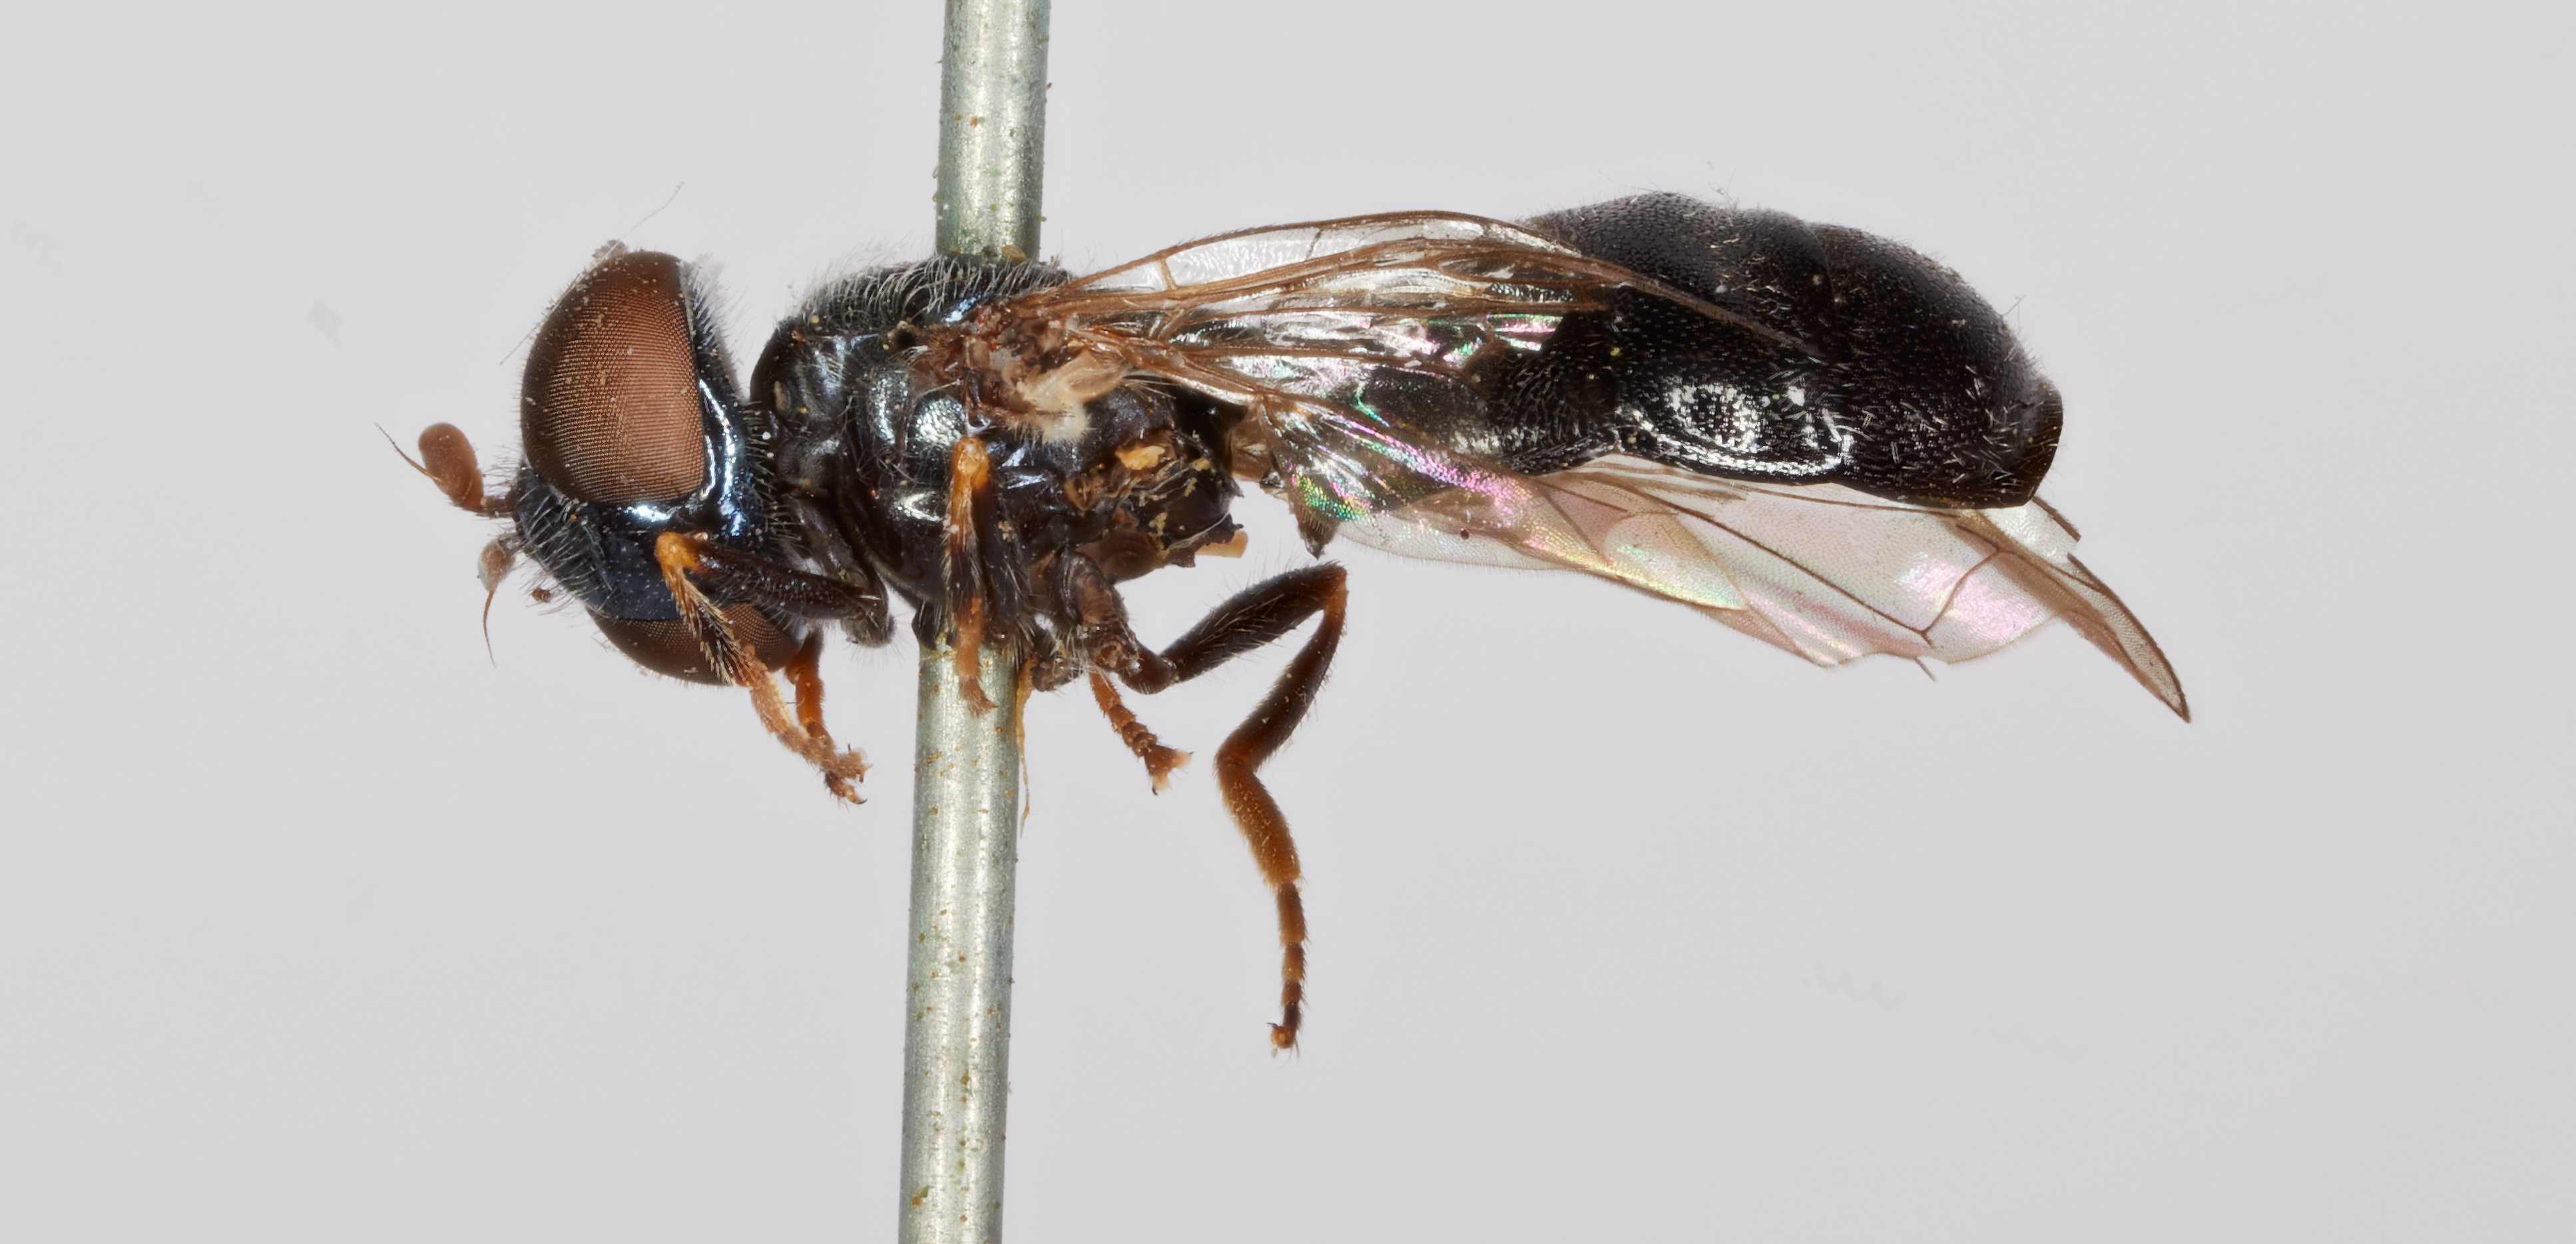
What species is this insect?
Pipiza pistacoides
